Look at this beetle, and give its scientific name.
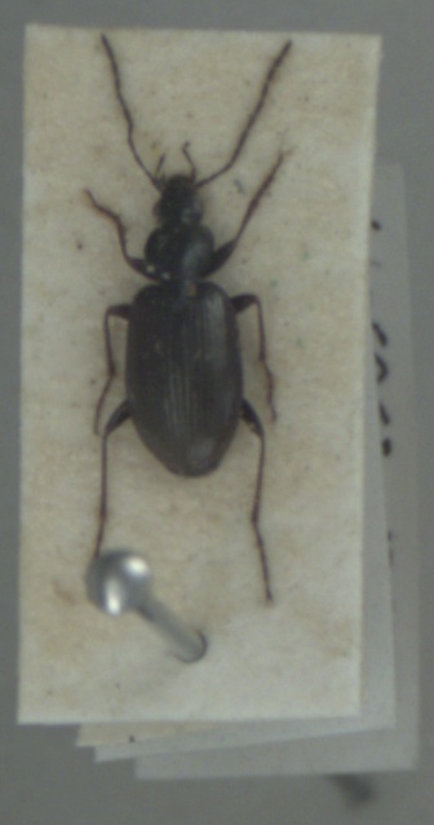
Agonum micans
